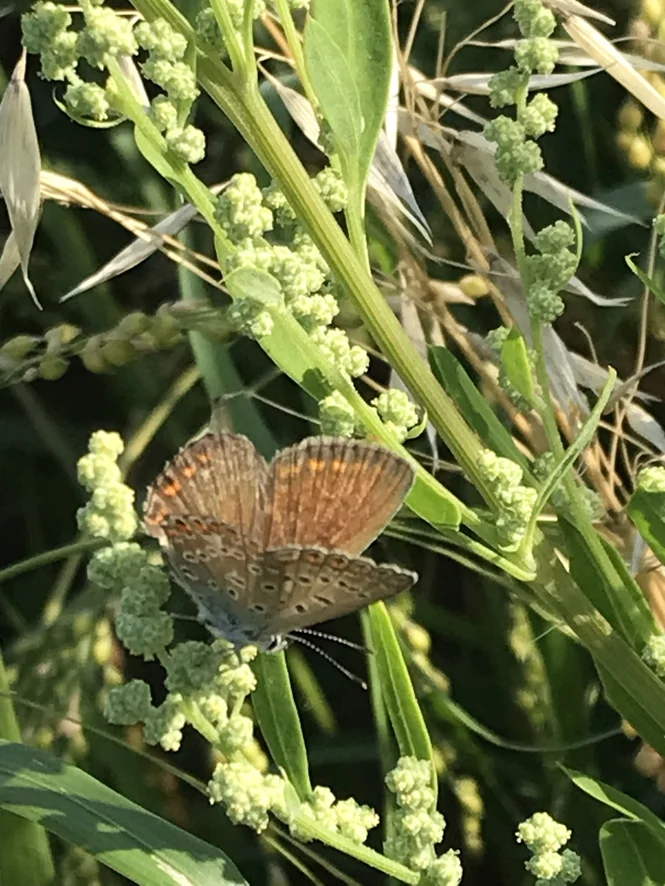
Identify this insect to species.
Polyommatus icarus
